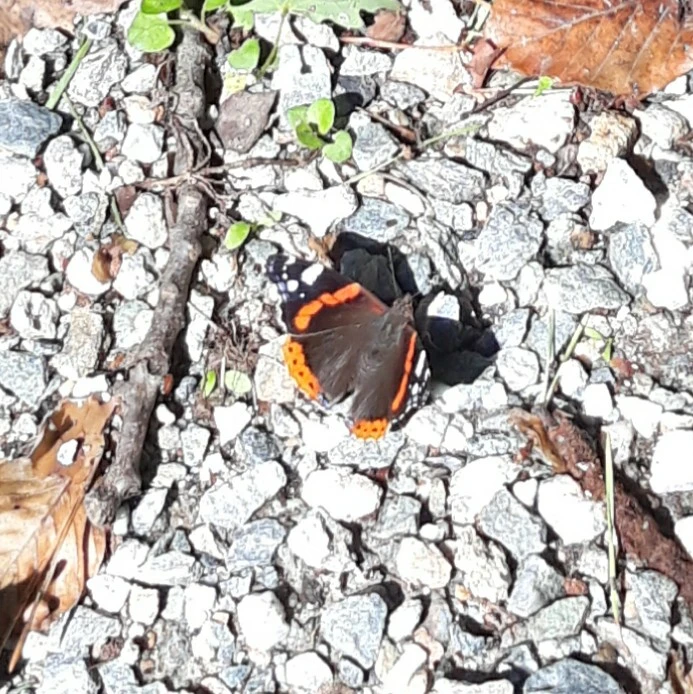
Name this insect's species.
Vanessa atalanta
